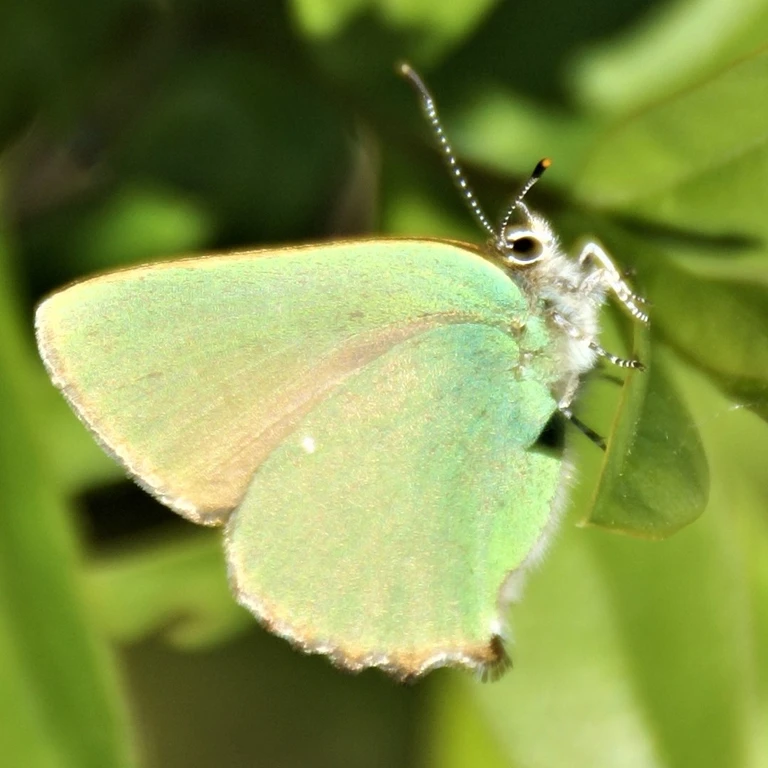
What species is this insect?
Callophrys rubi
